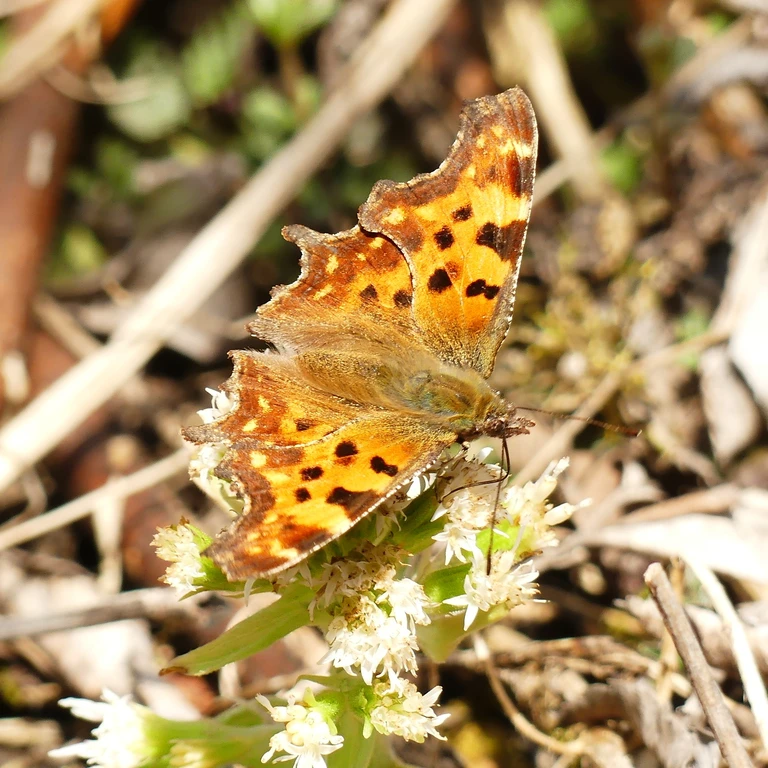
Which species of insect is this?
Polygonia c-album
